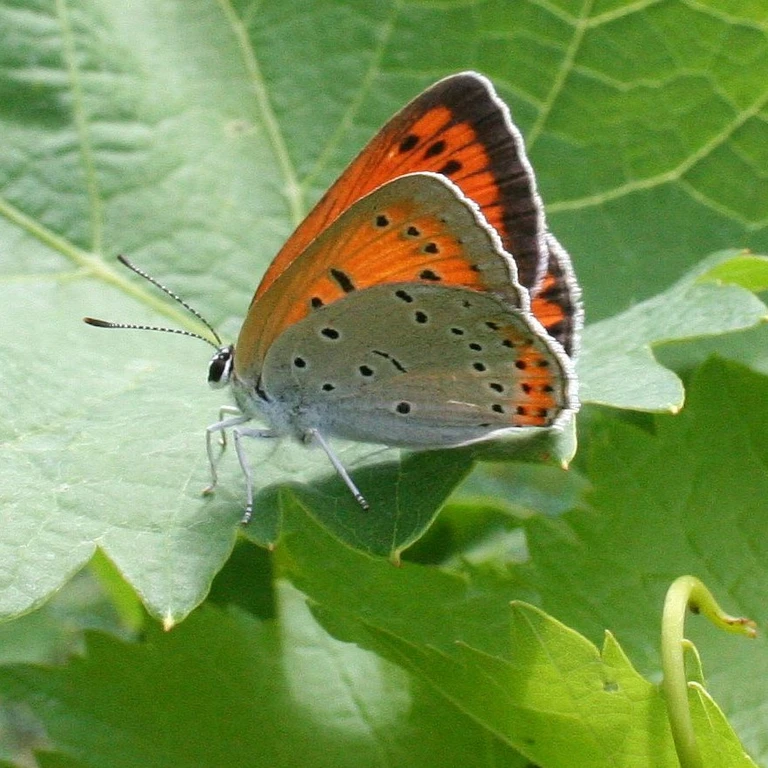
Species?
Lycaena dispar
